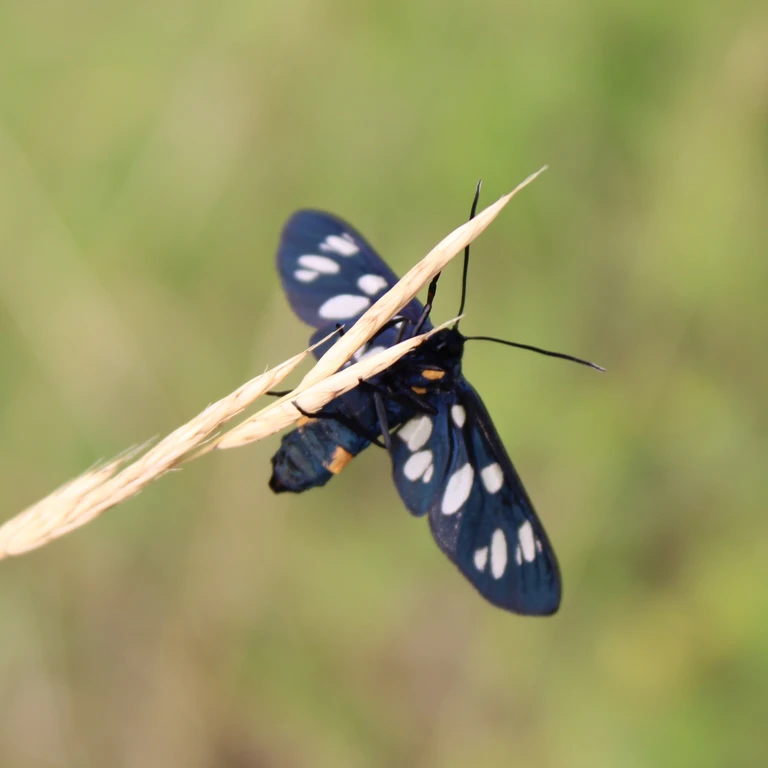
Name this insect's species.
Amata phegea
